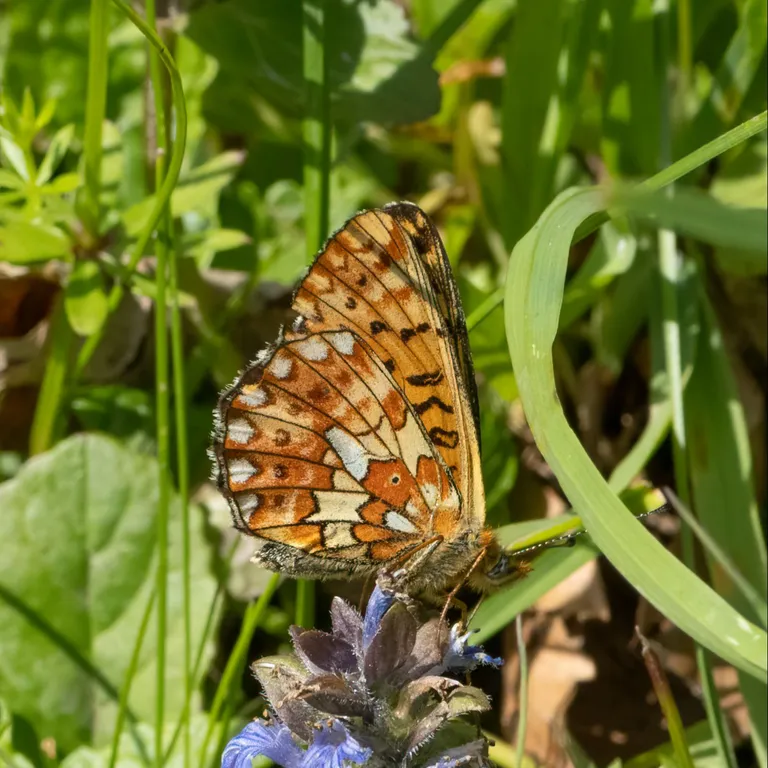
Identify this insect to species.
Boloria euphrosyne (also Clossiana euphrosyne)
